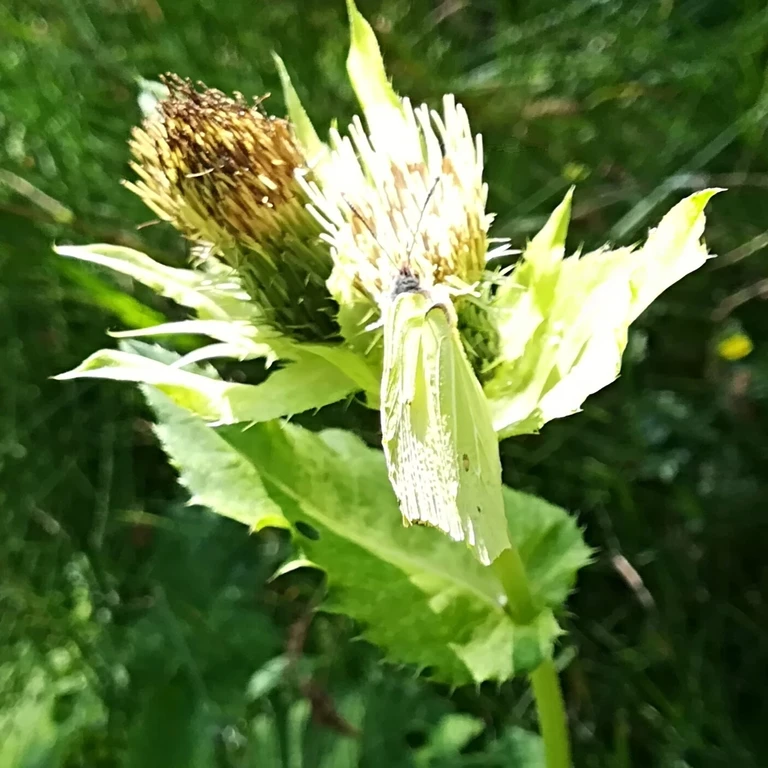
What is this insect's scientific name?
Gonepteryx rhamni
